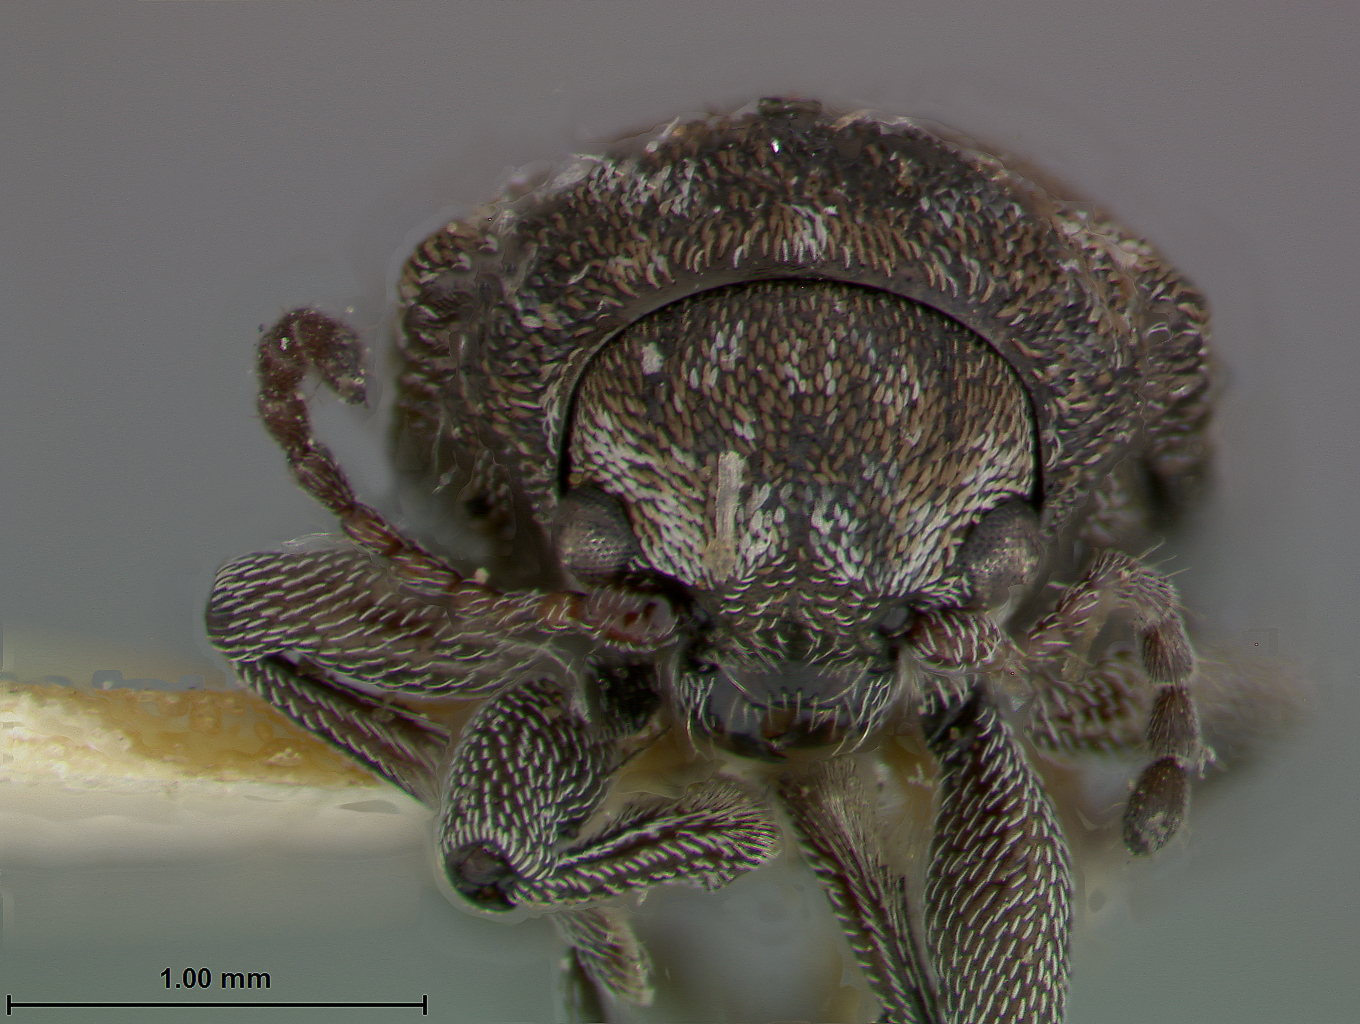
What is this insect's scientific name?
Myochrous intermedius
